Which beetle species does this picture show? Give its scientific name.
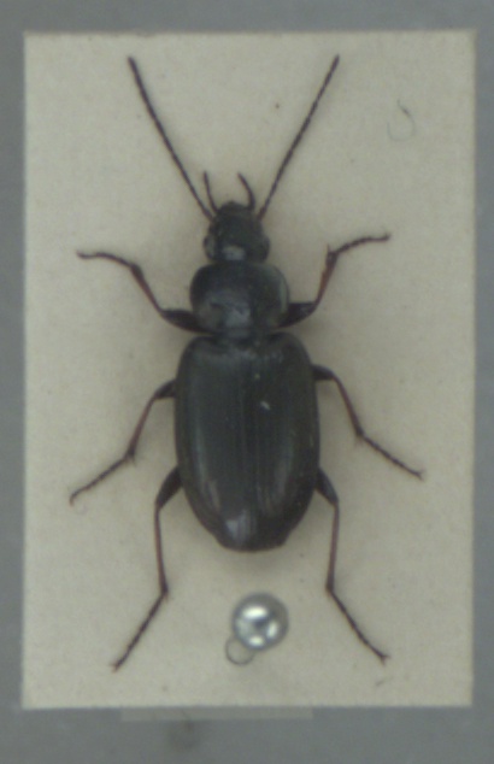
Agonum muelleri
